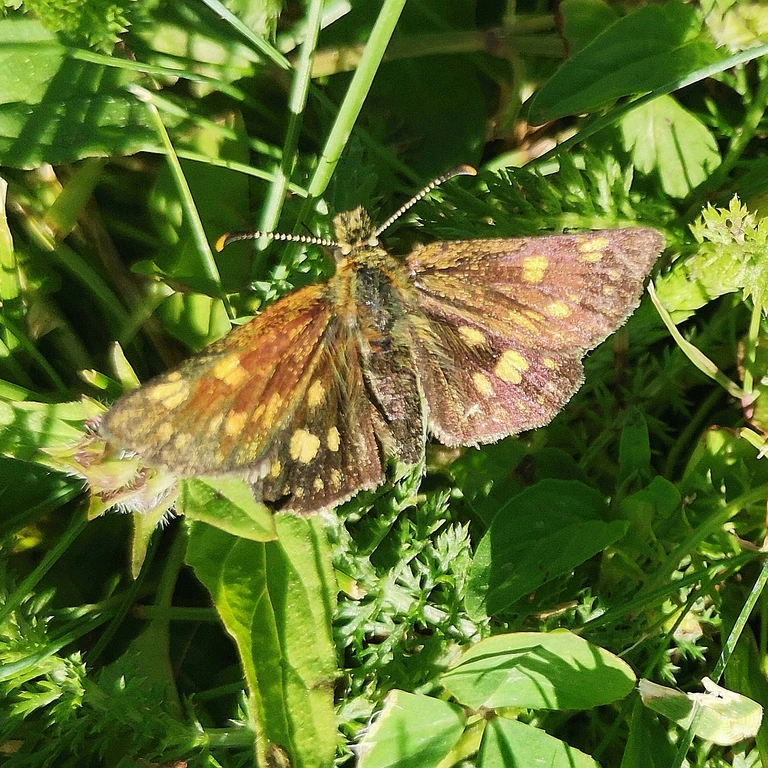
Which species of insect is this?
Carterocephalus palaemon
